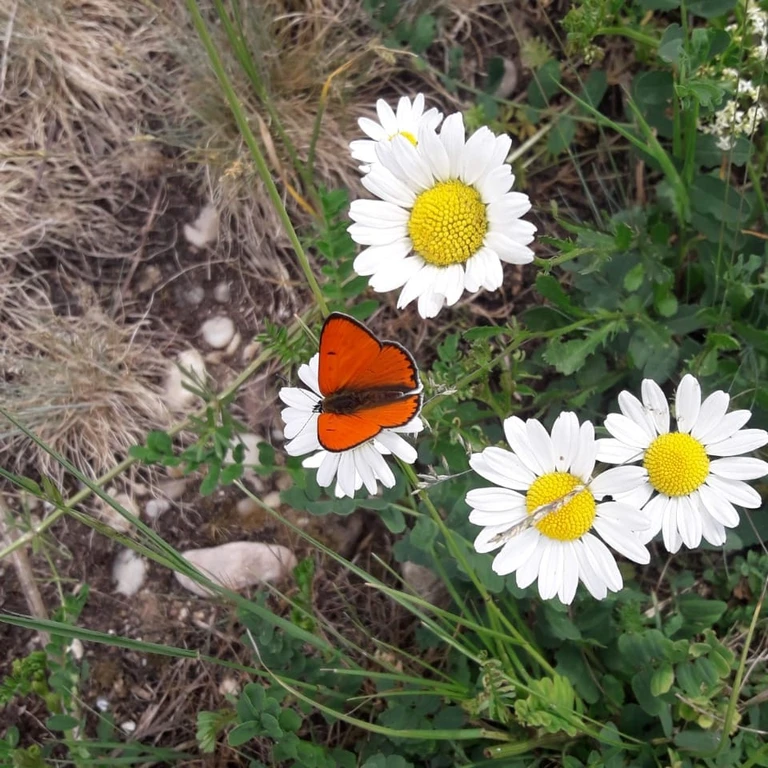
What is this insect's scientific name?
Lycaena dispar
